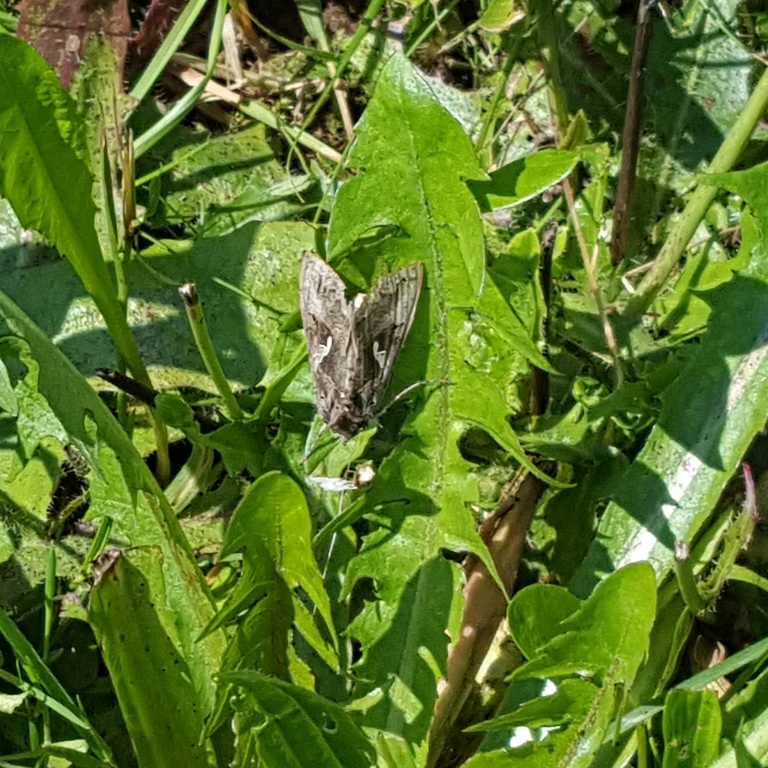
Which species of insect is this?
Autographa gamma
